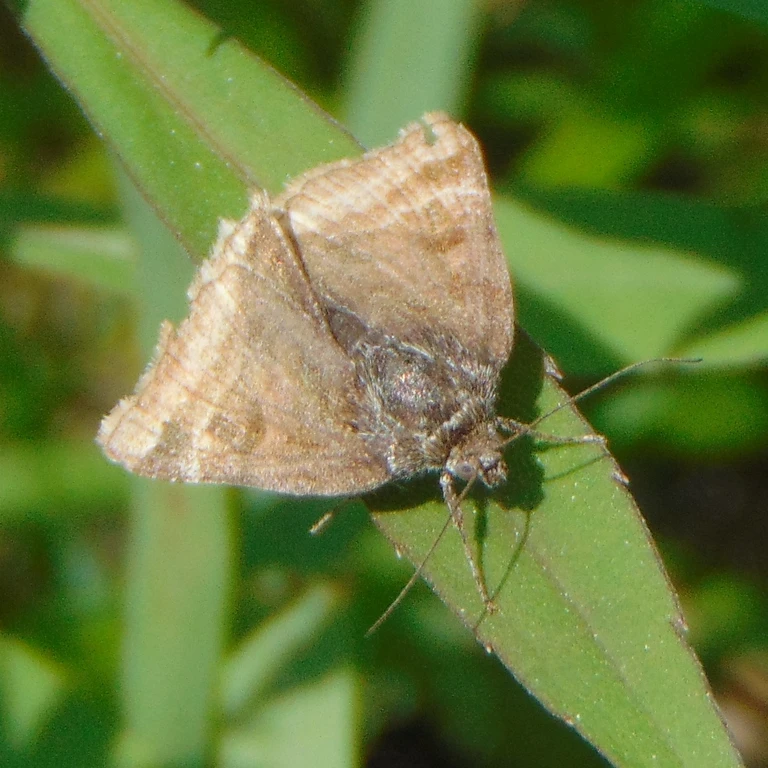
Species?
Euclidia glyphica
